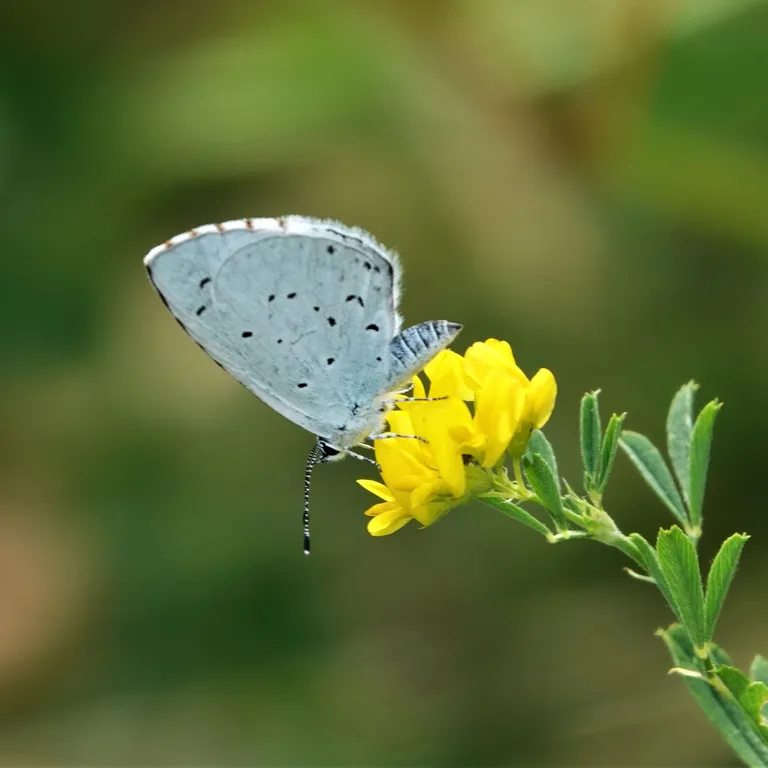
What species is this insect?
Celastrina argiolus
